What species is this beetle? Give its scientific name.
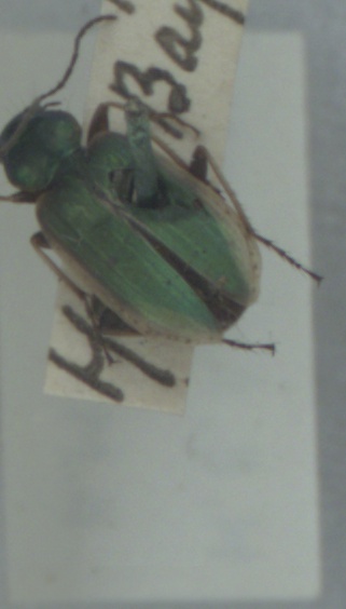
Chlaenius vestitus
